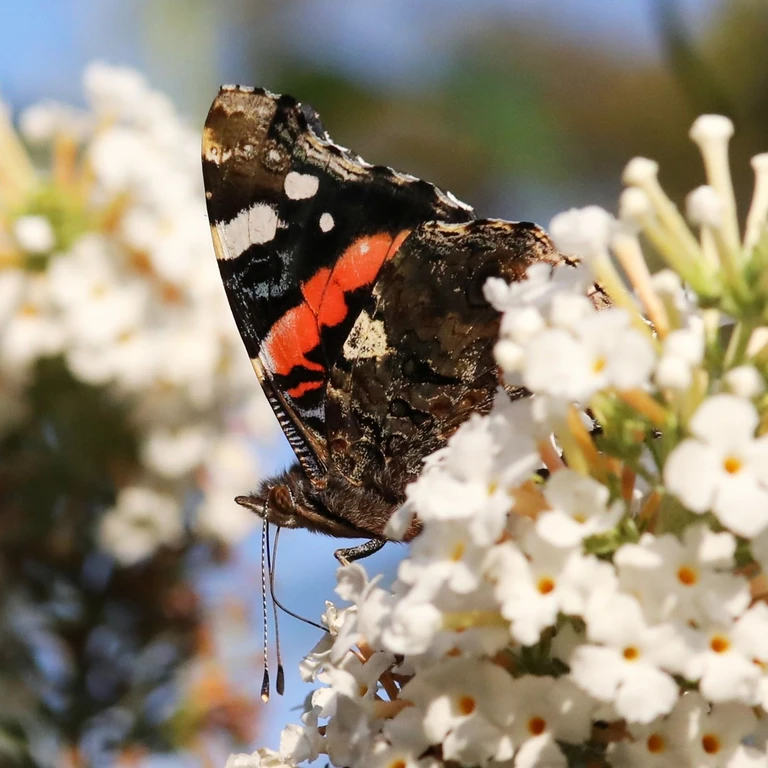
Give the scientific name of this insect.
Vanessa atalanta
